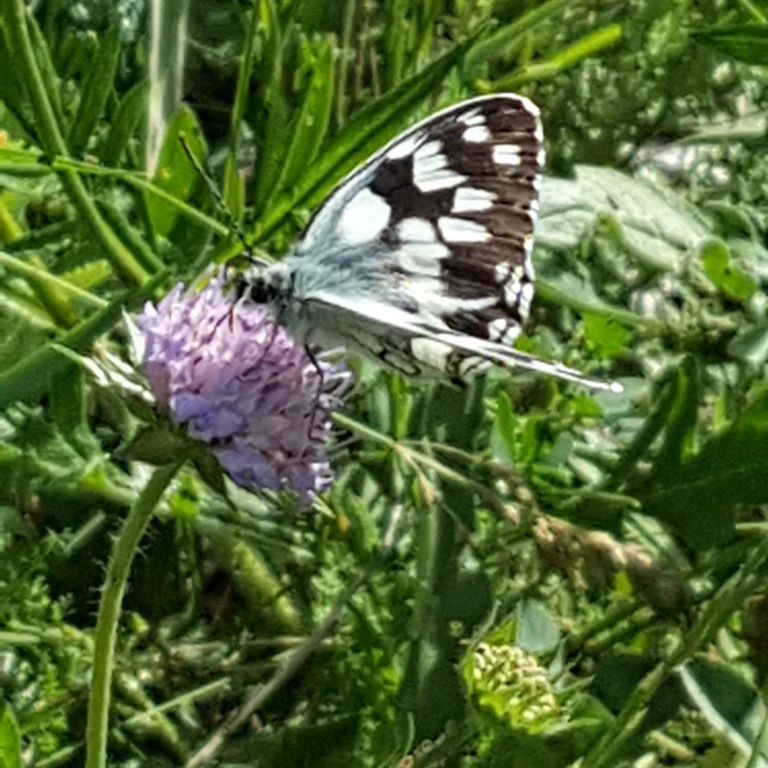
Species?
Melanargia galathea
